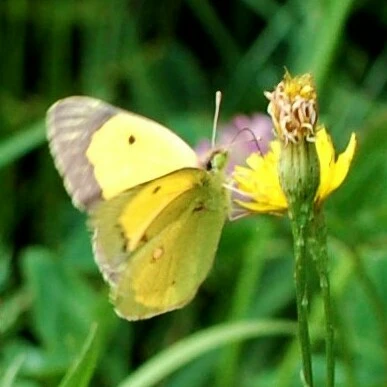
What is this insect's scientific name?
Colias croceus
